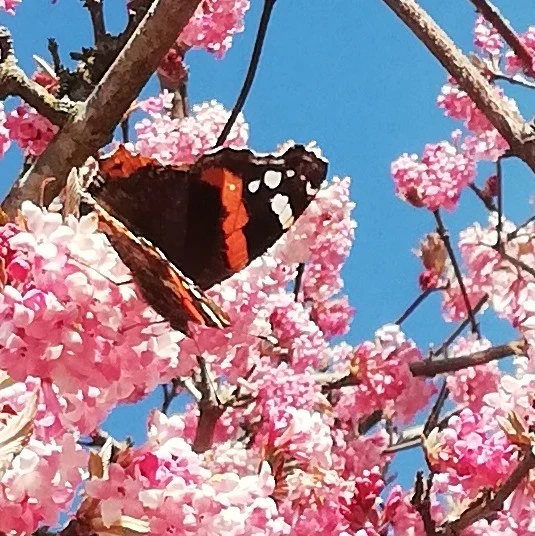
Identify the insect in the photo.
Vanessa atalanta
